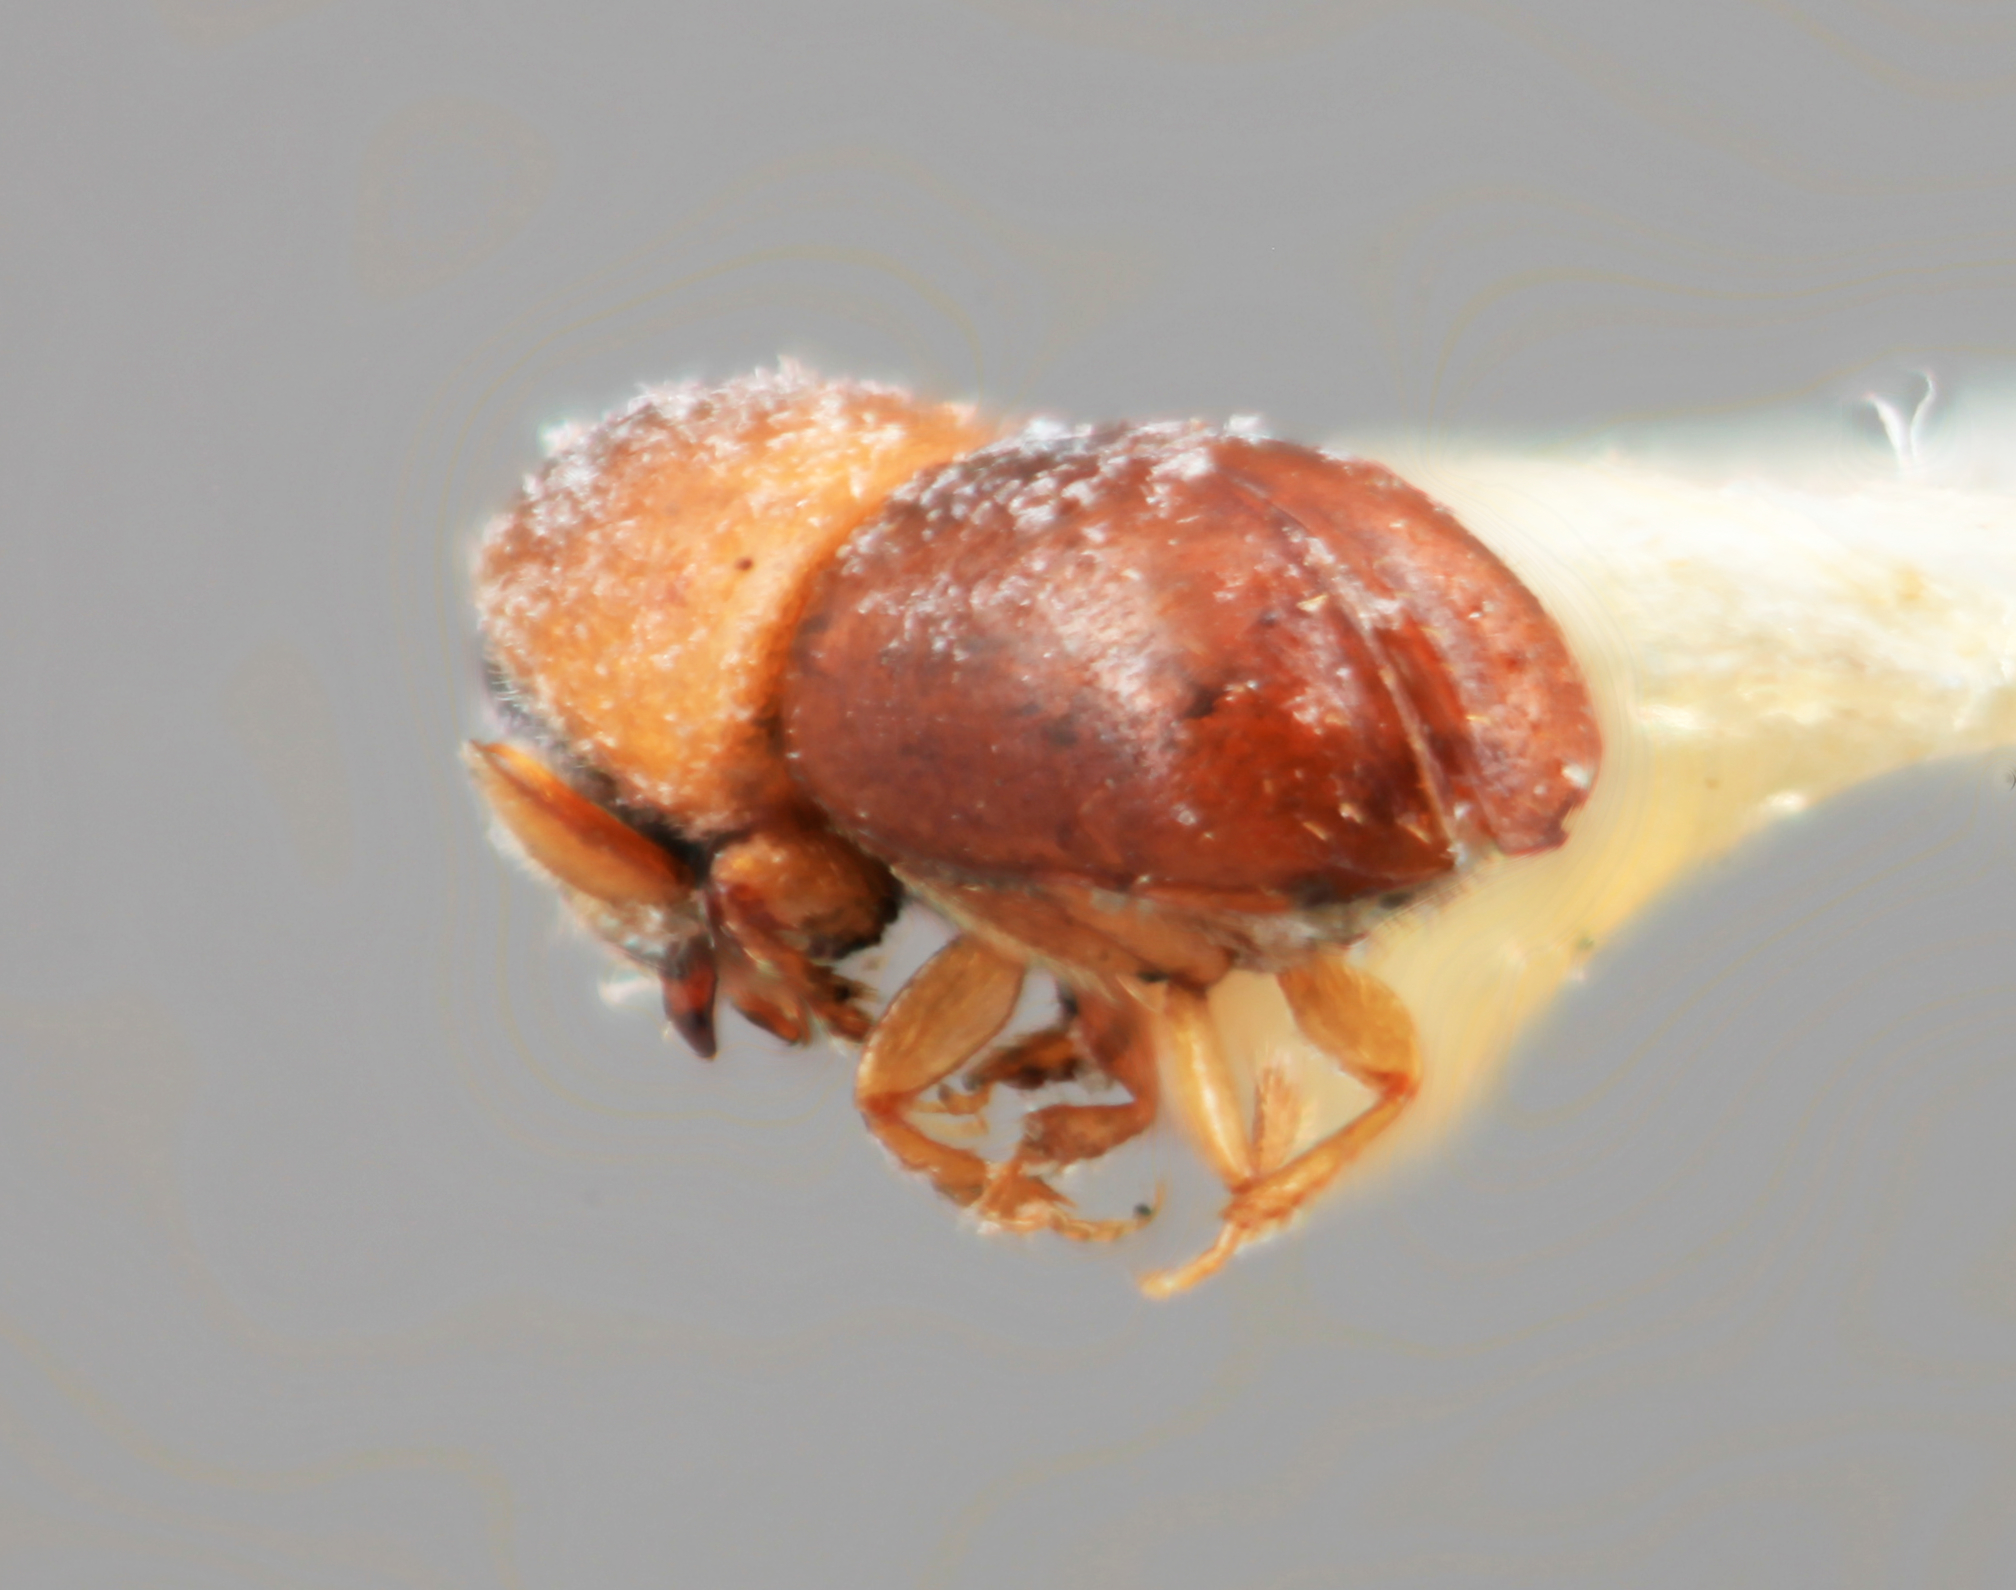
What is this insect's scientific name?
Corthylus pumilus
